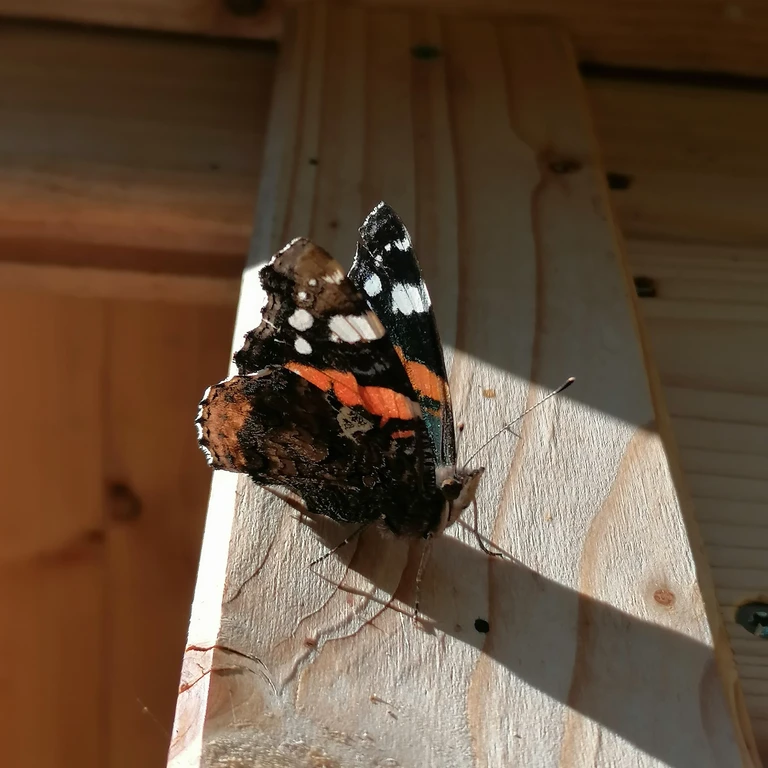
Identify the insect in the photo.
Vanessa atalanta
